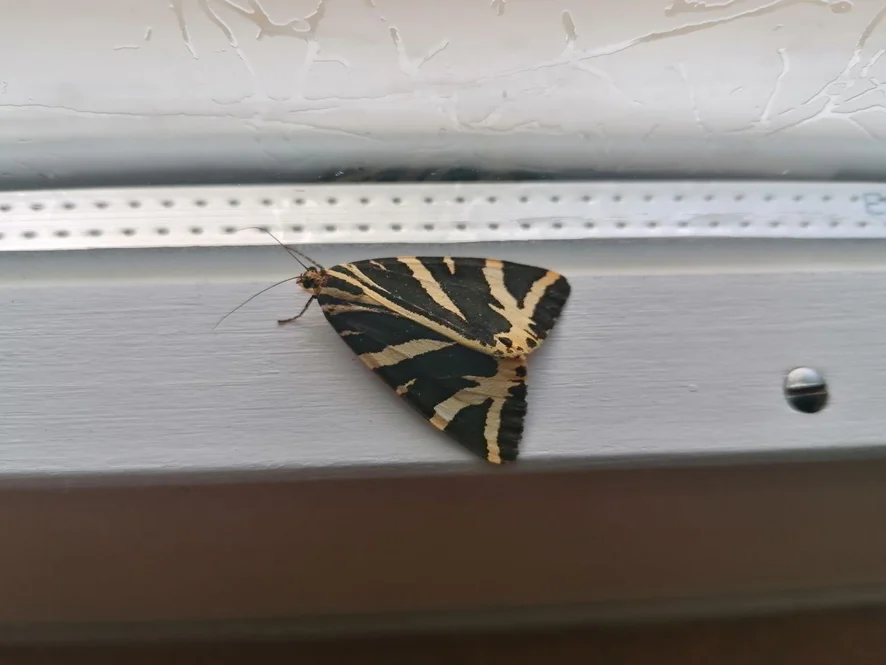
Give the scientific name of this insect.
Euplagia quadripunctaria
